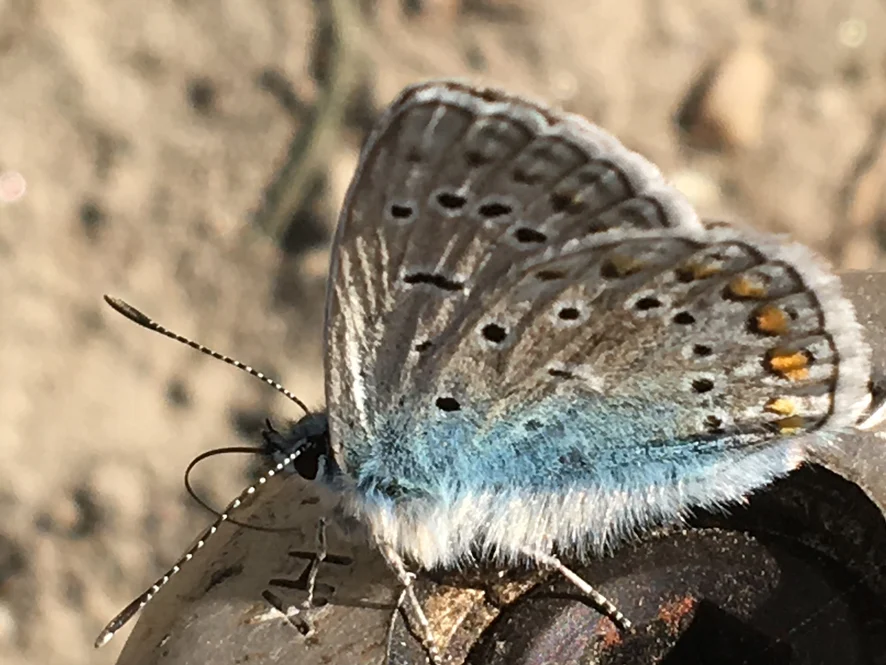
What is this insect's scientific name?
Polyommatus icarus
